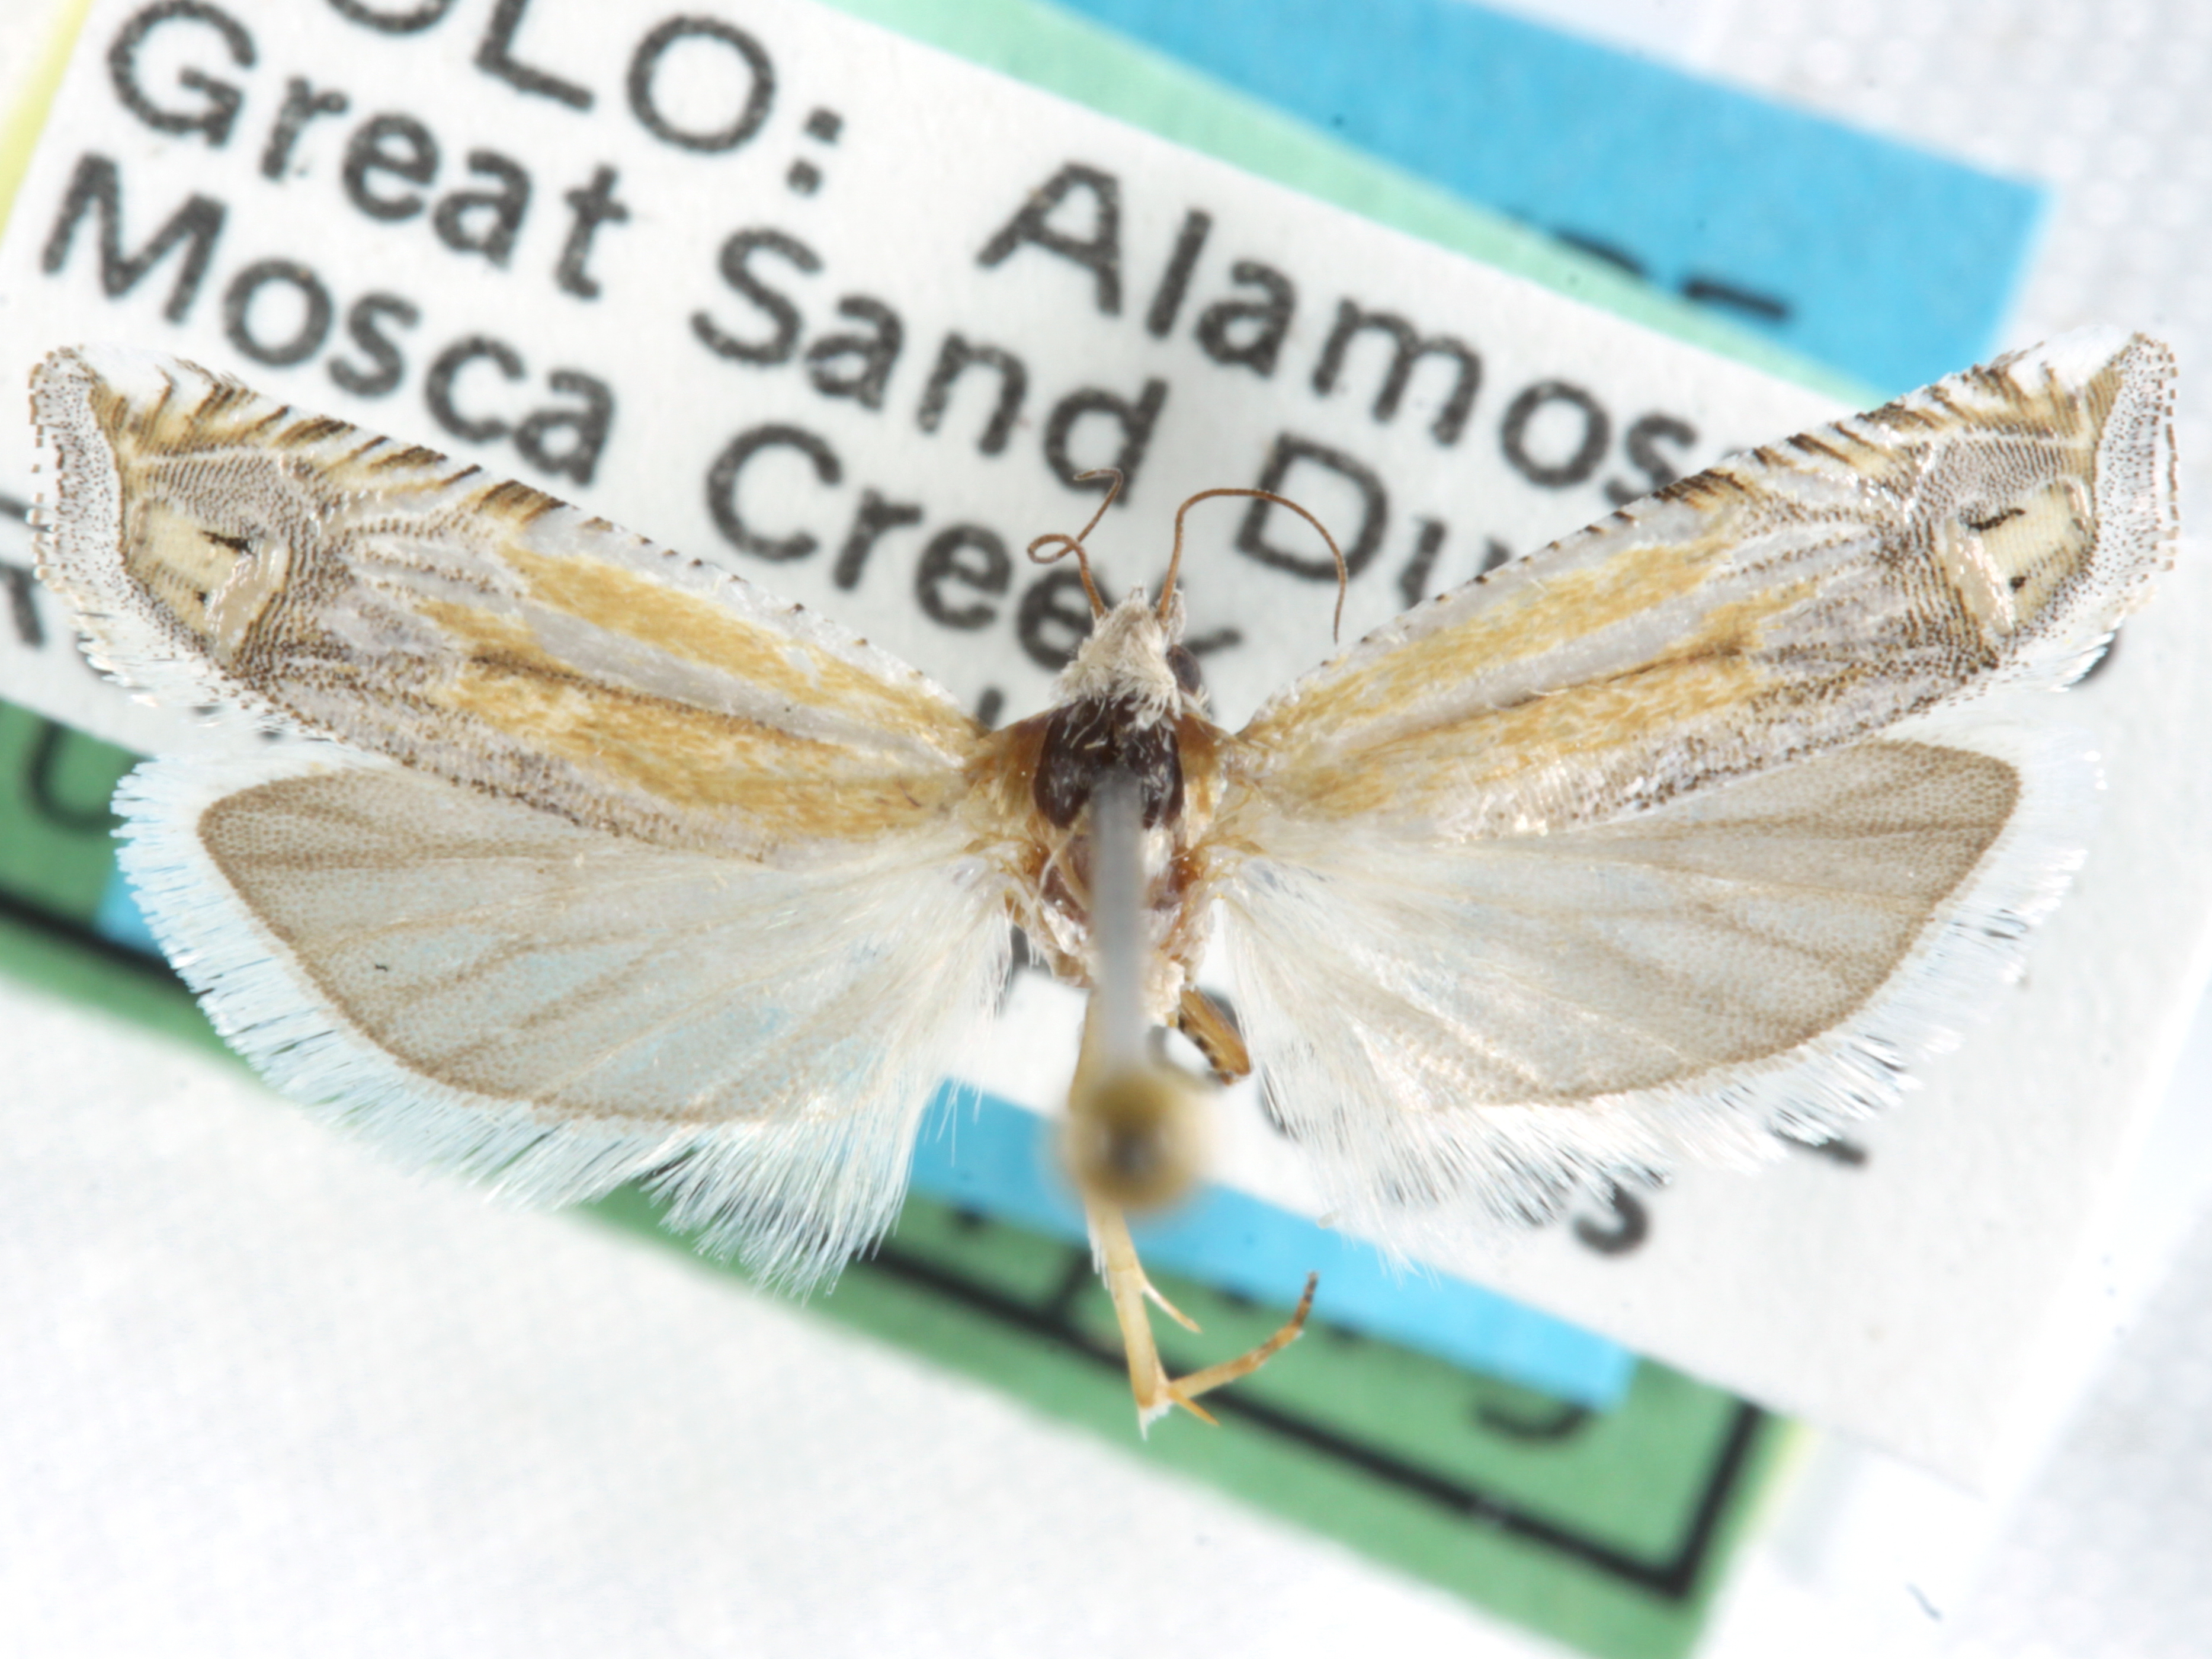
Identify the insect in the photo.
Eucosma cibolana
